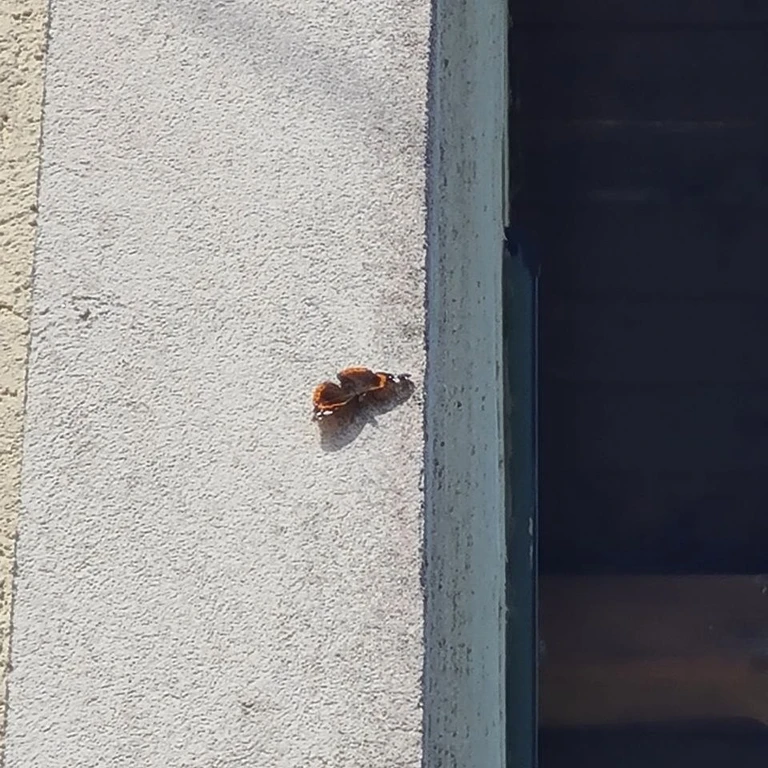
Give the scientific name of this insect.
Vanessa atalanta
